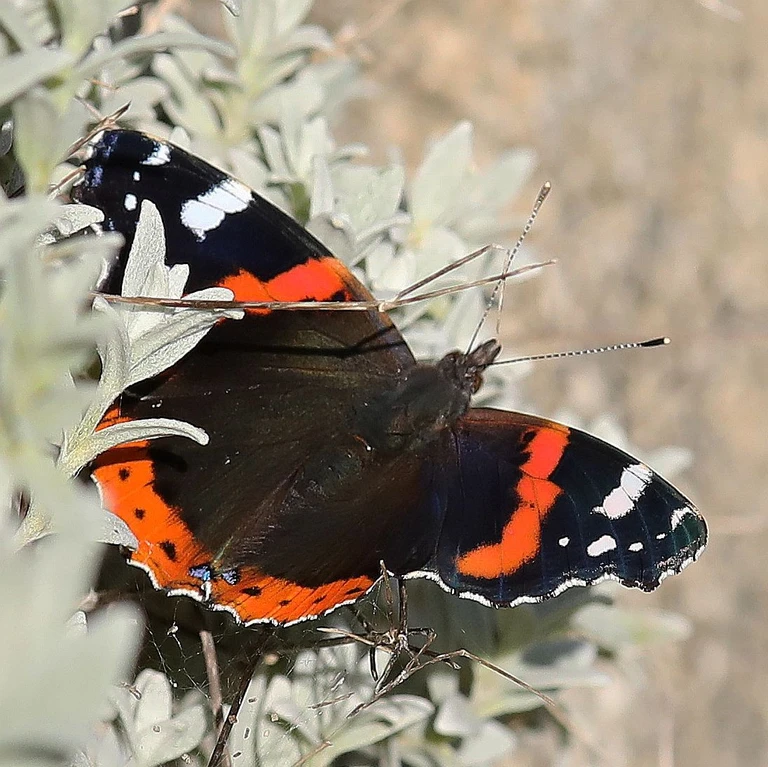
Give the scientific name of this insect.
Vanessa atalanta
